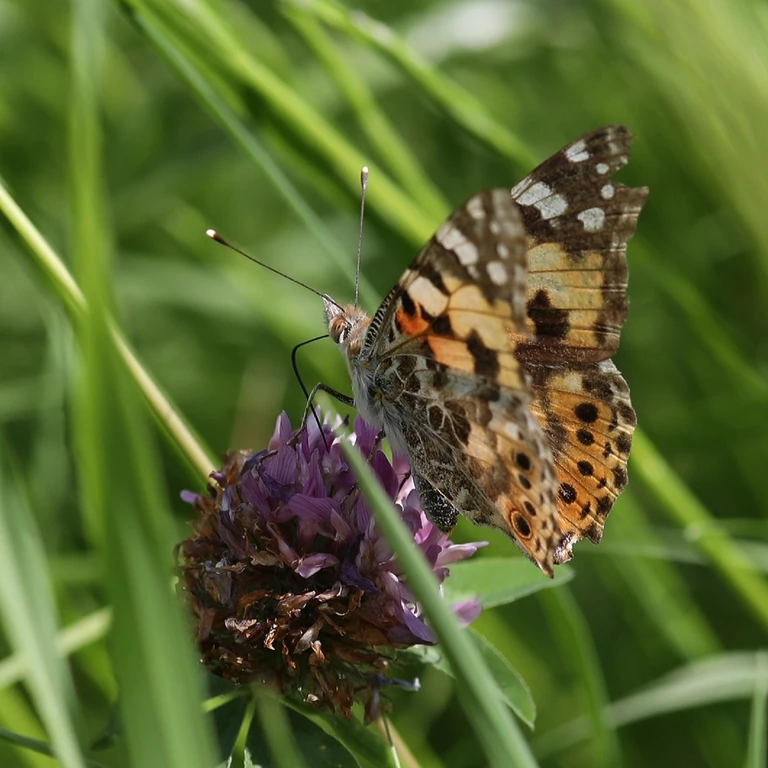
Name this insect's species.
Vanessa cardui
